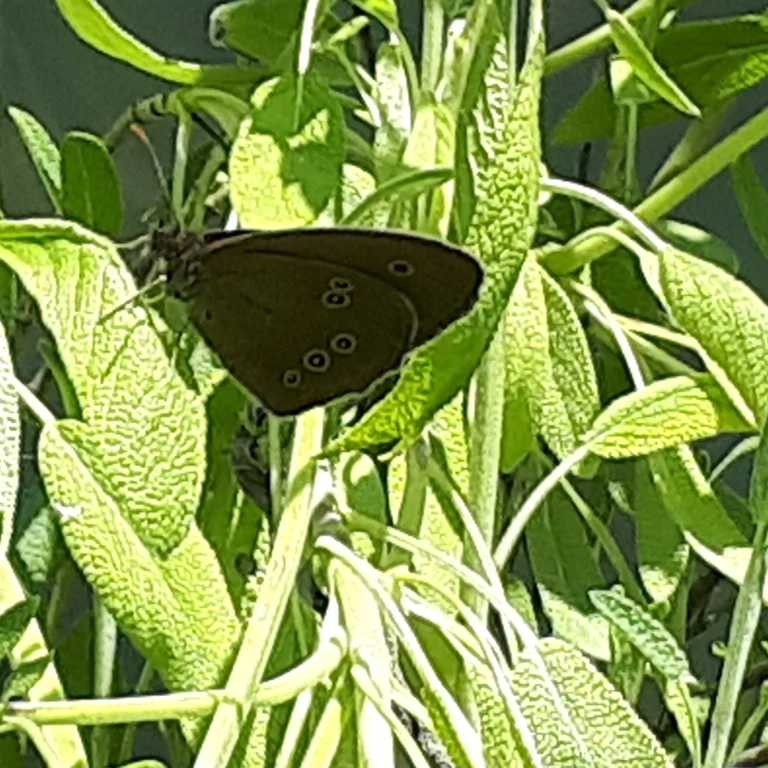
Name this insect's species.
Aphantopus hyperantus
